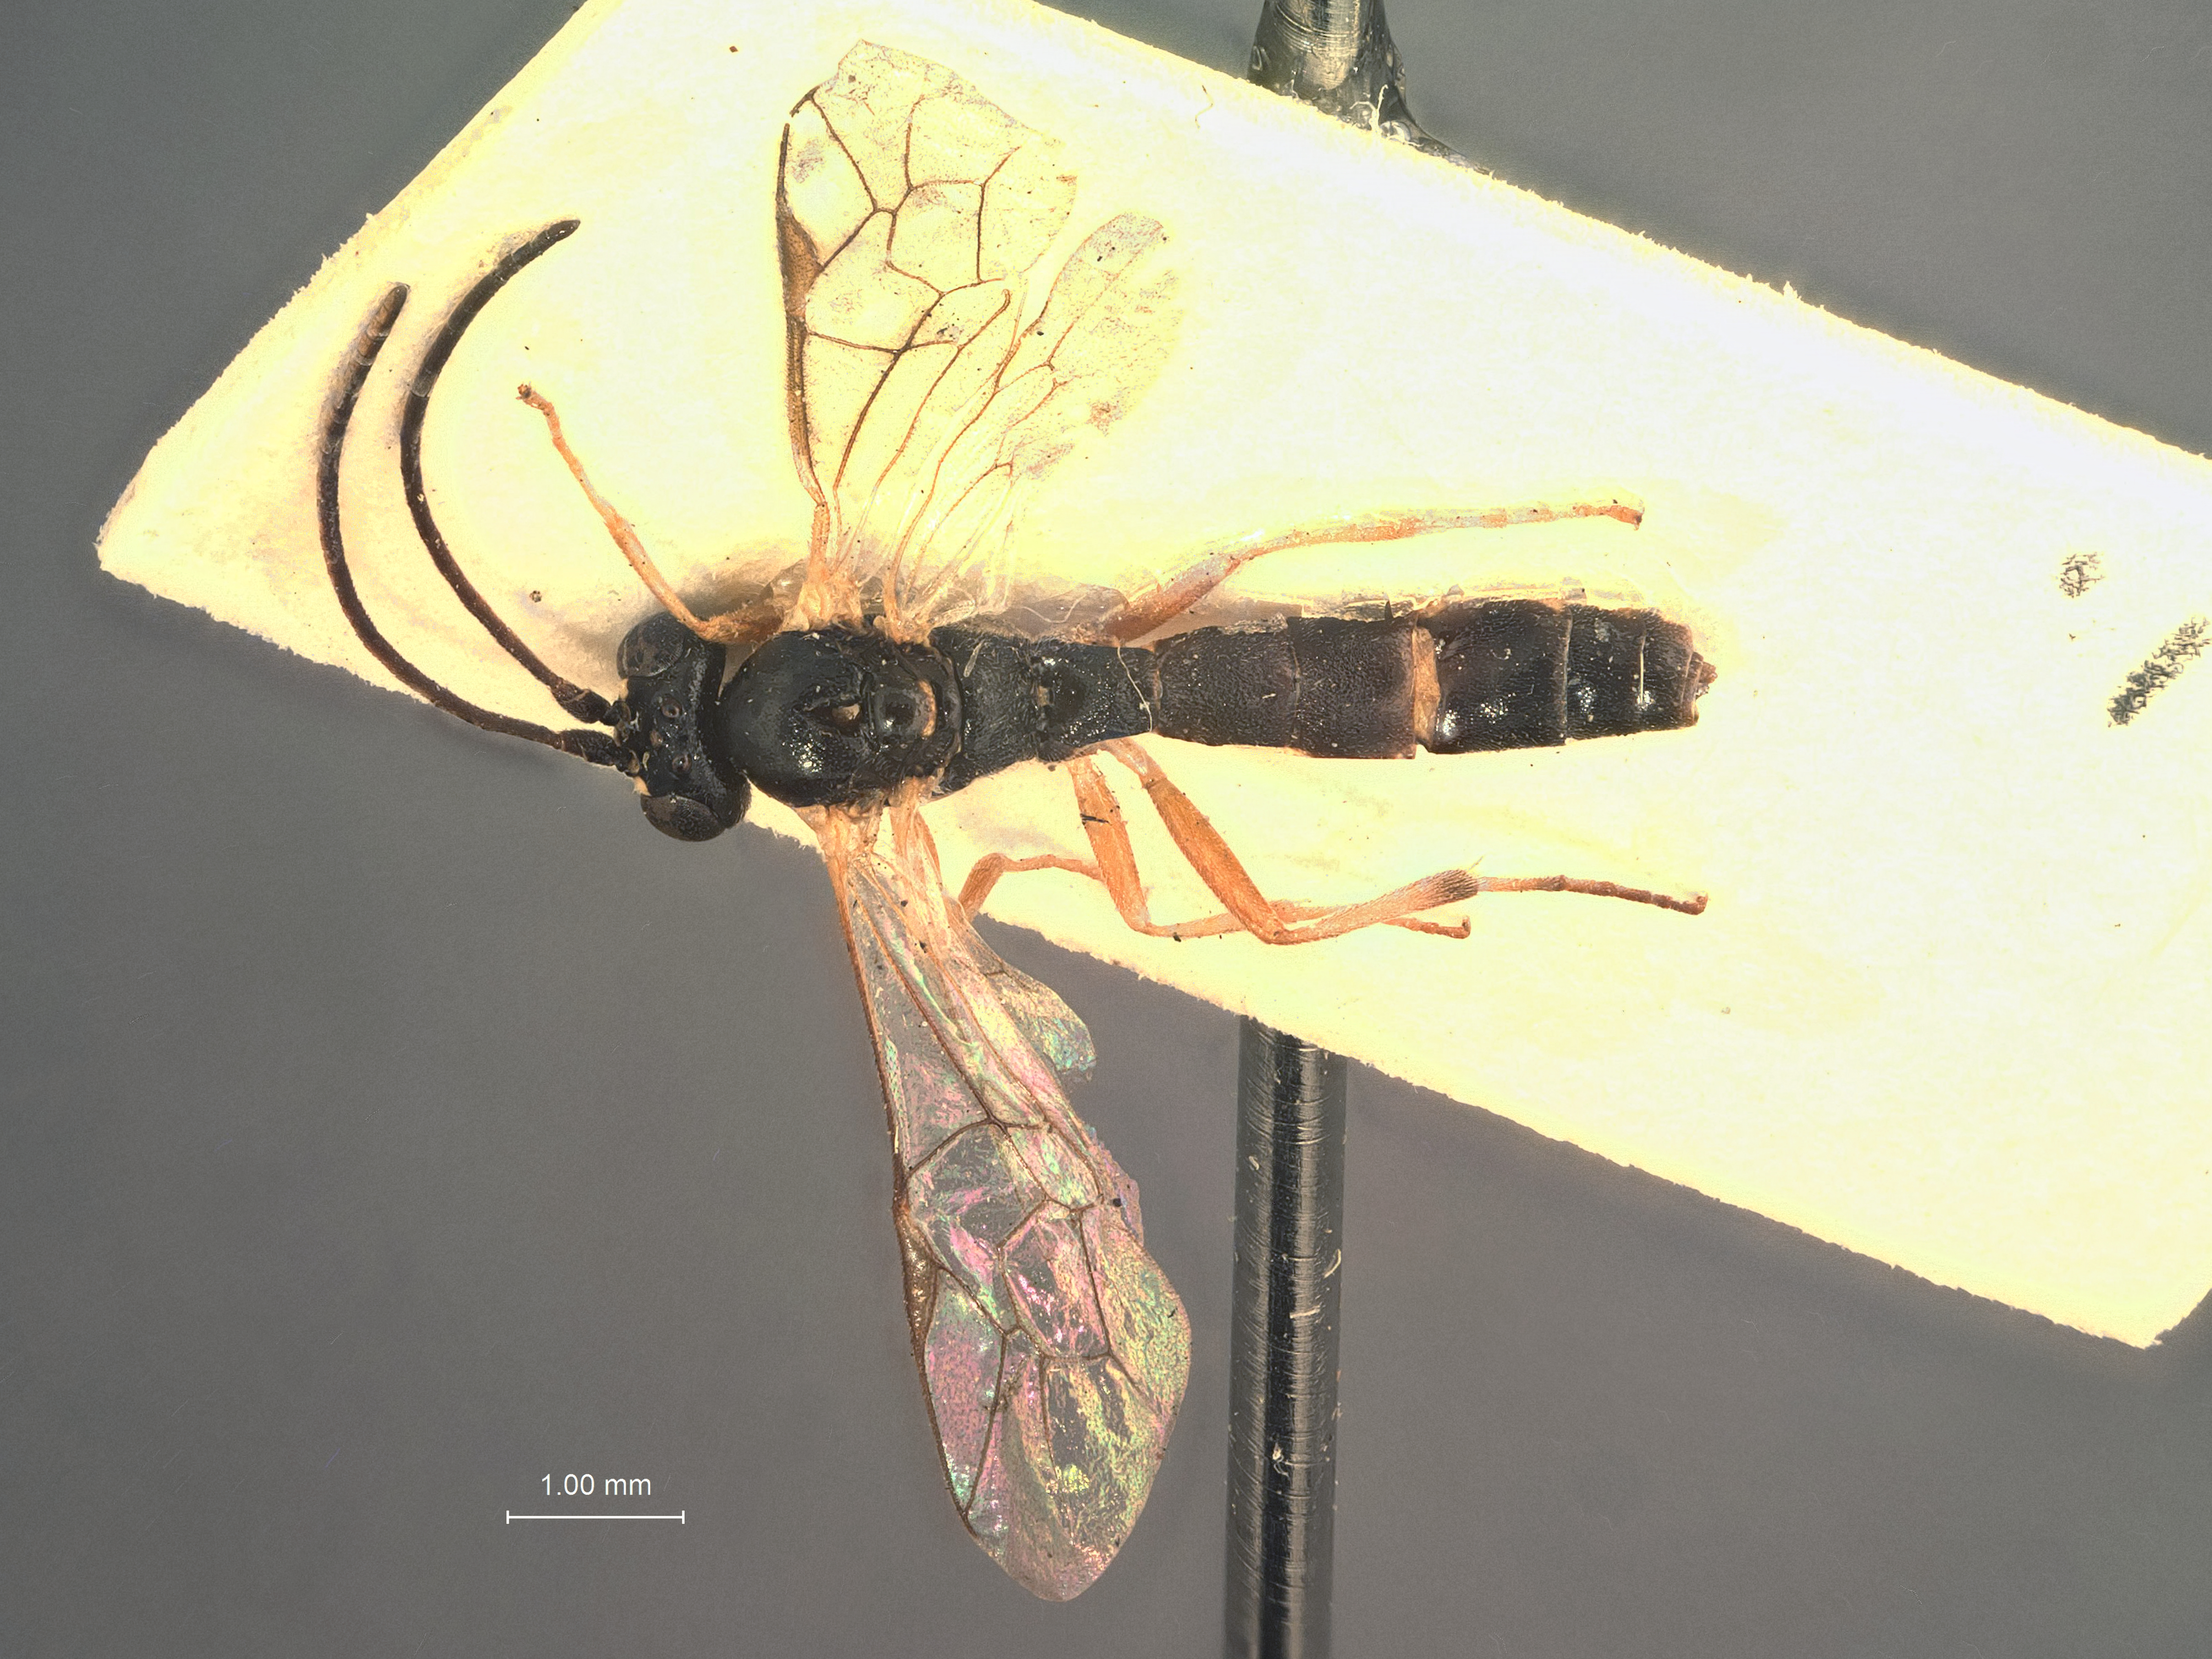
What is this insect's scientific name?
Homocidus arcanus
